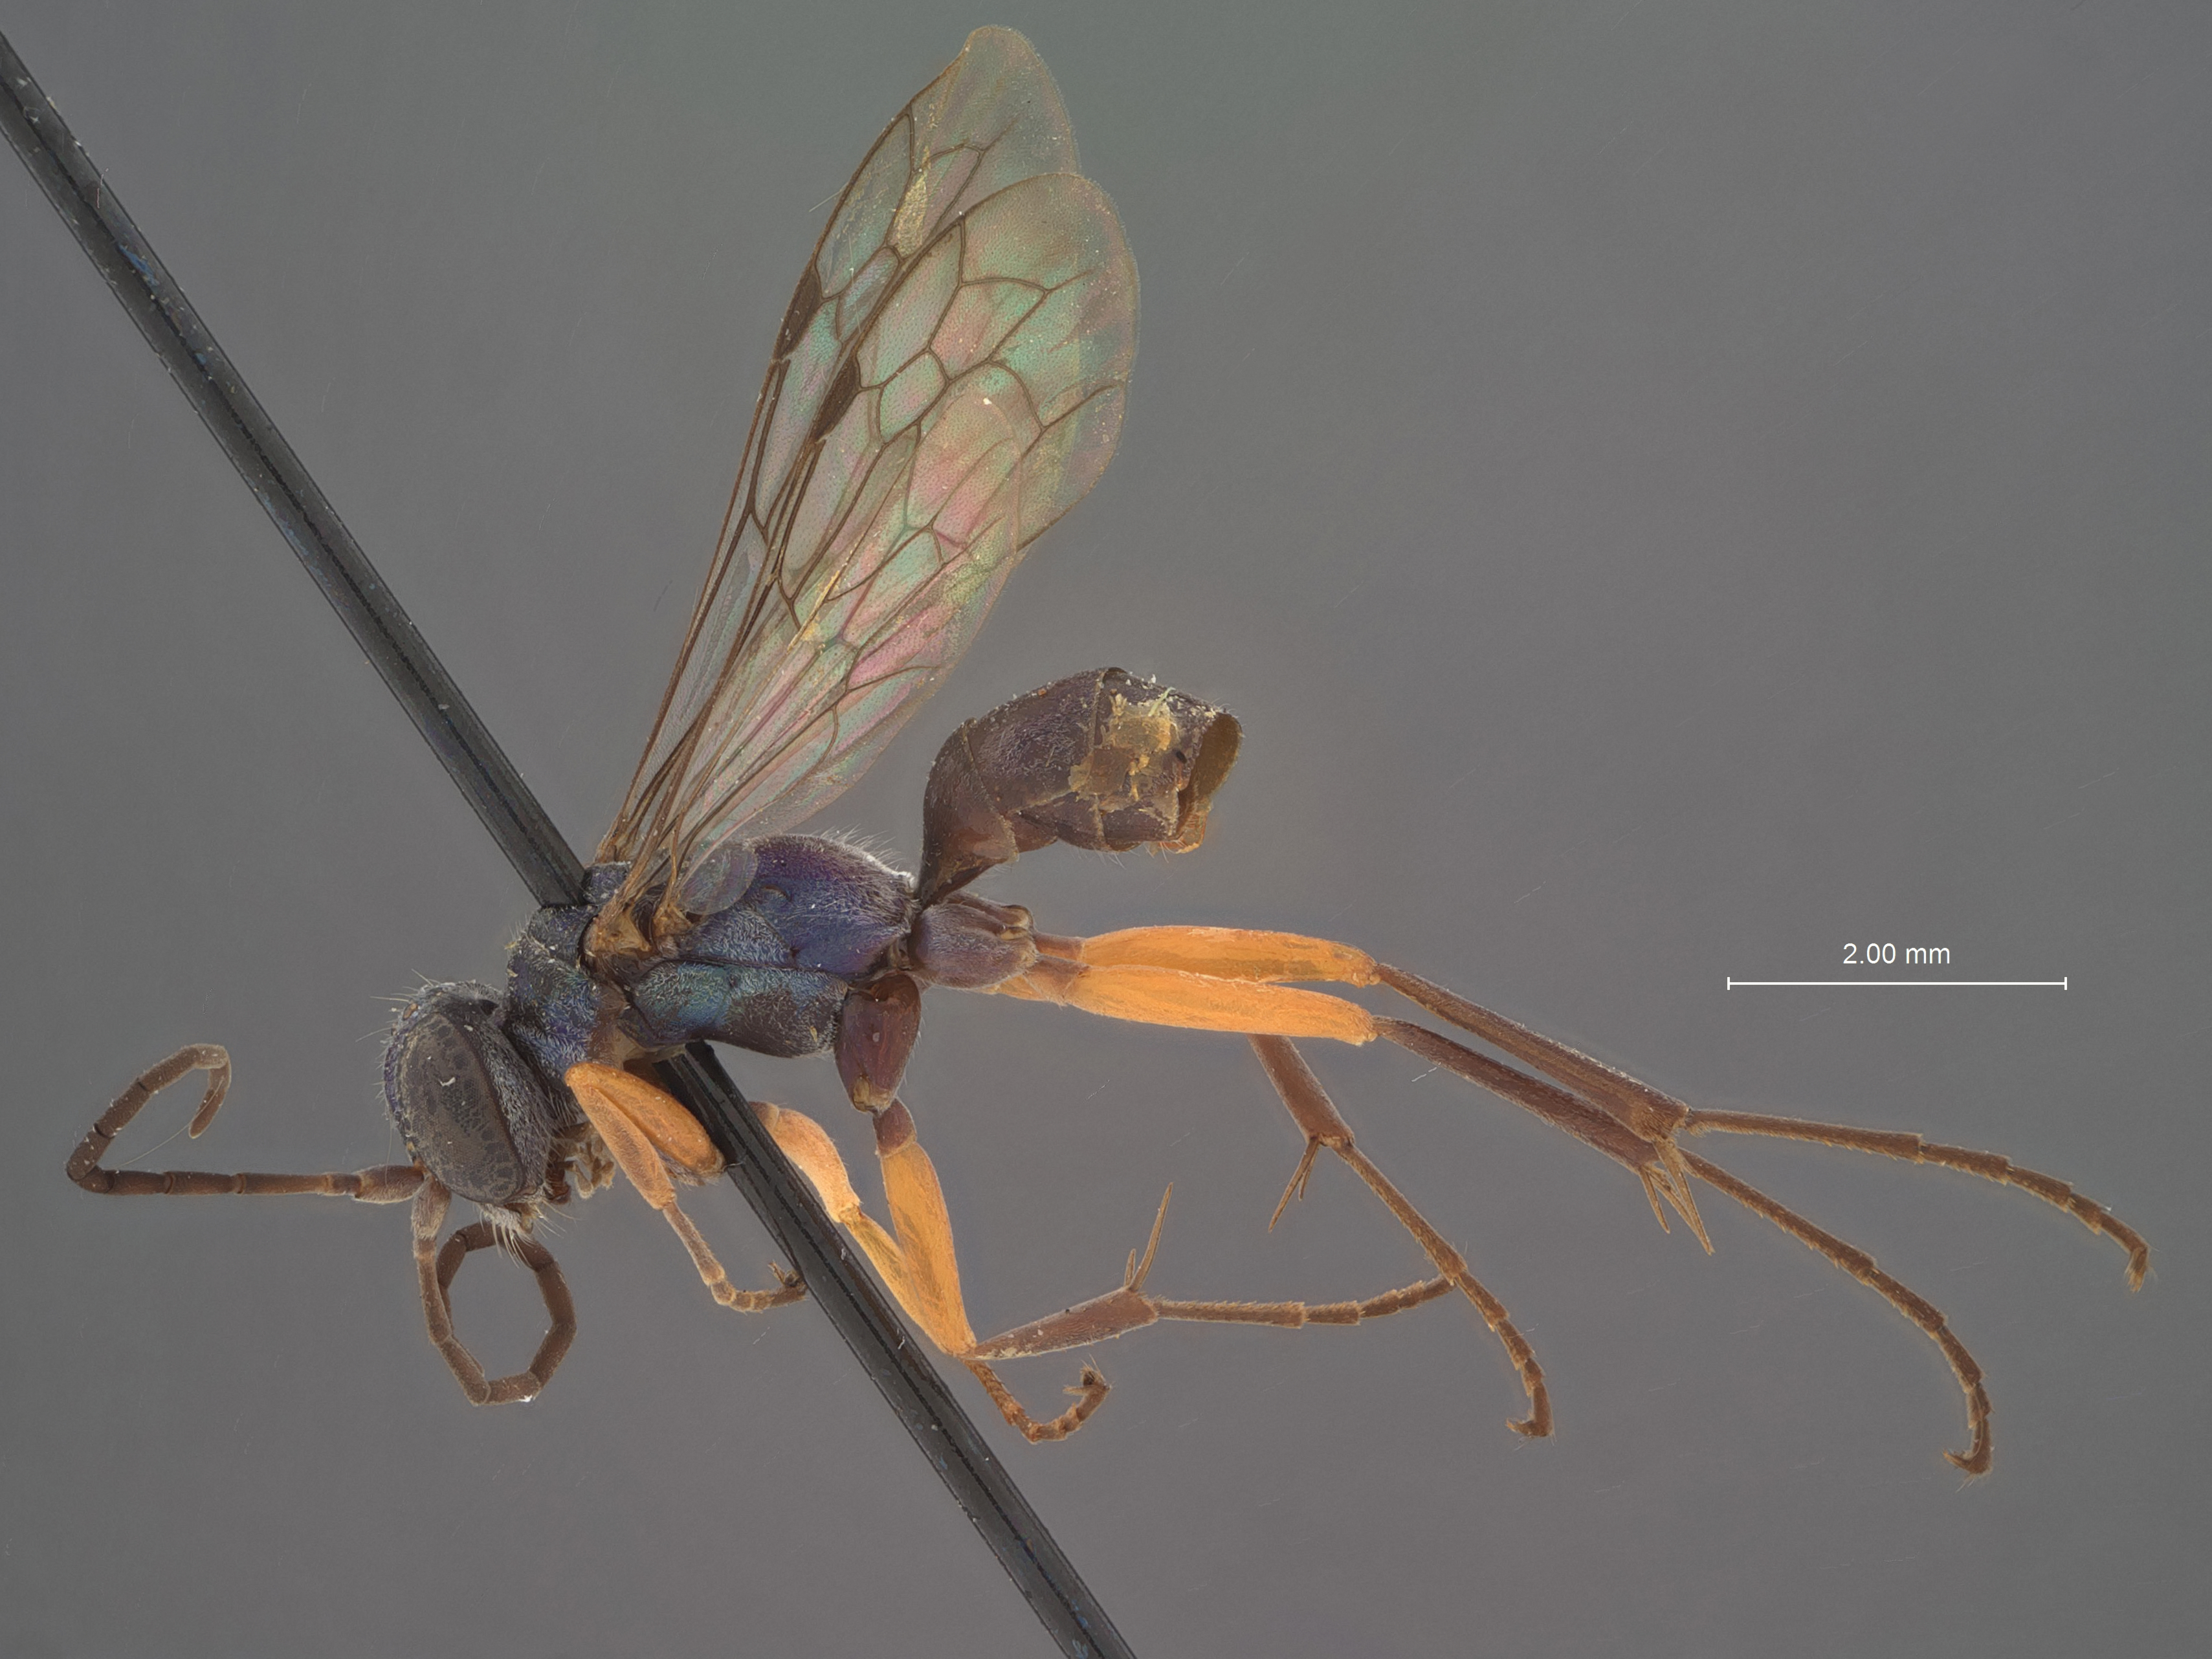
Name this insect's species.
Auplopus minusculus
